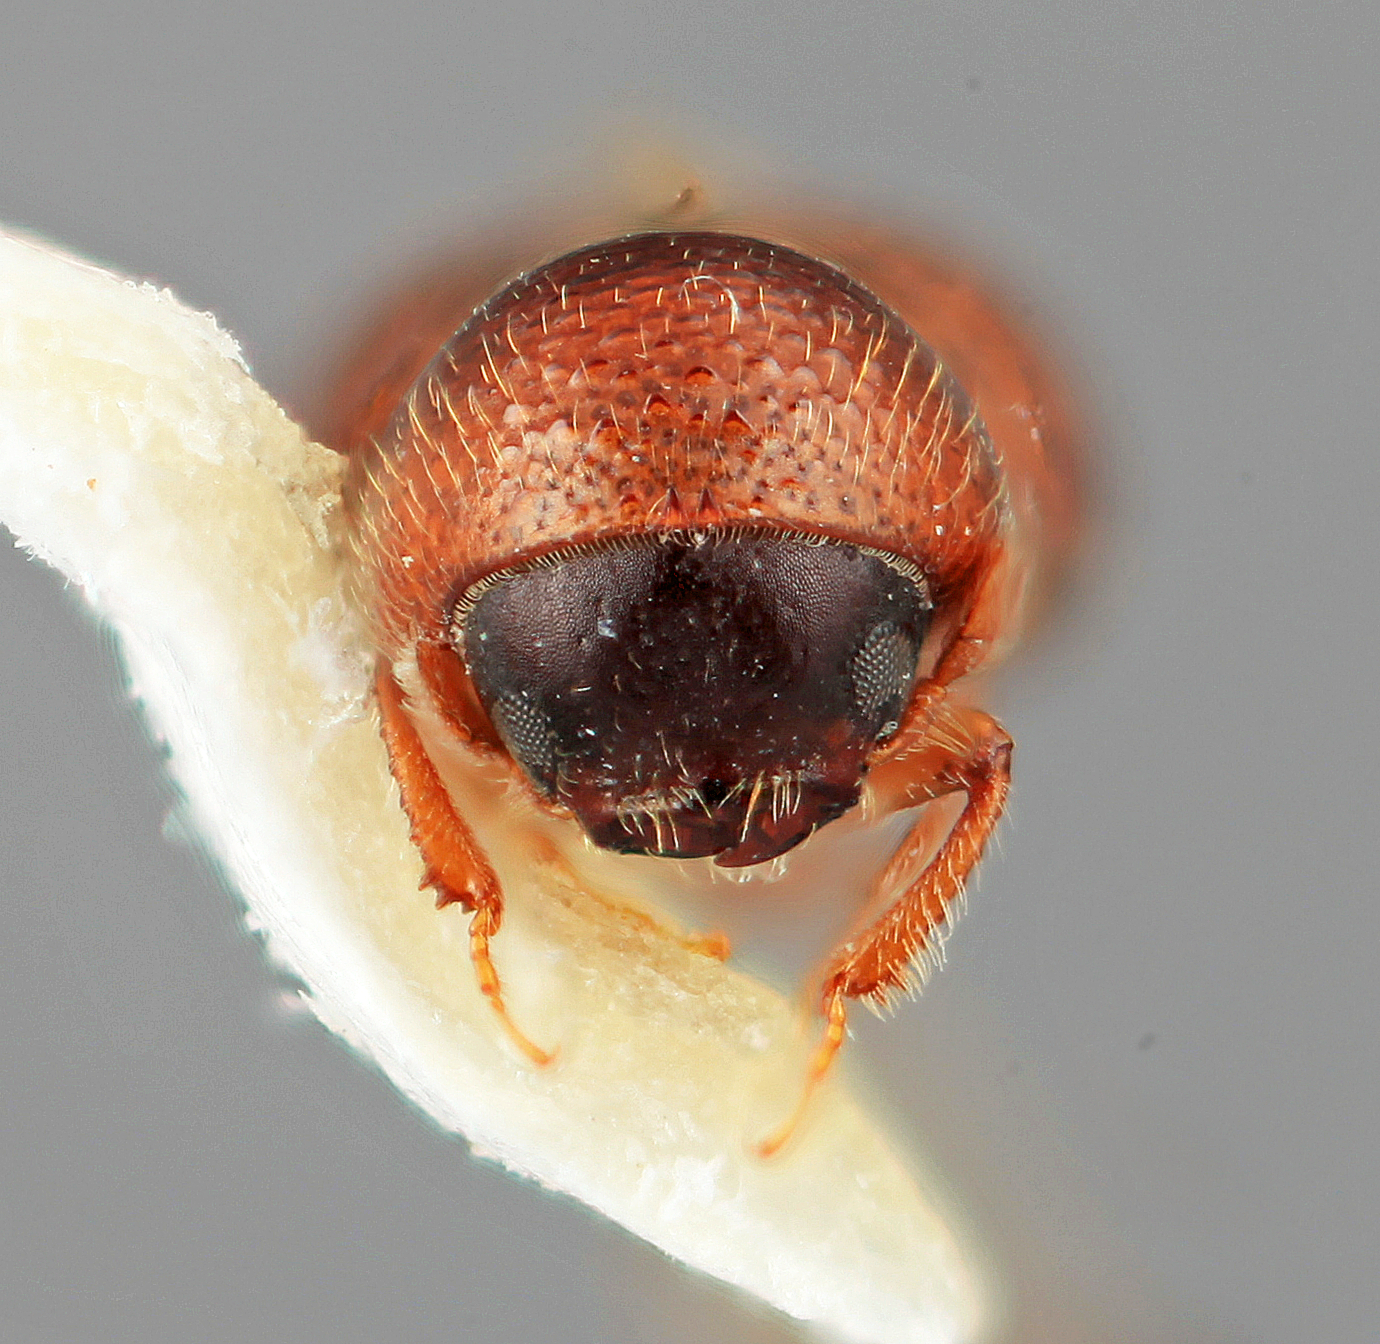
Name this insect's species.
Corthyloxiphus declivis
